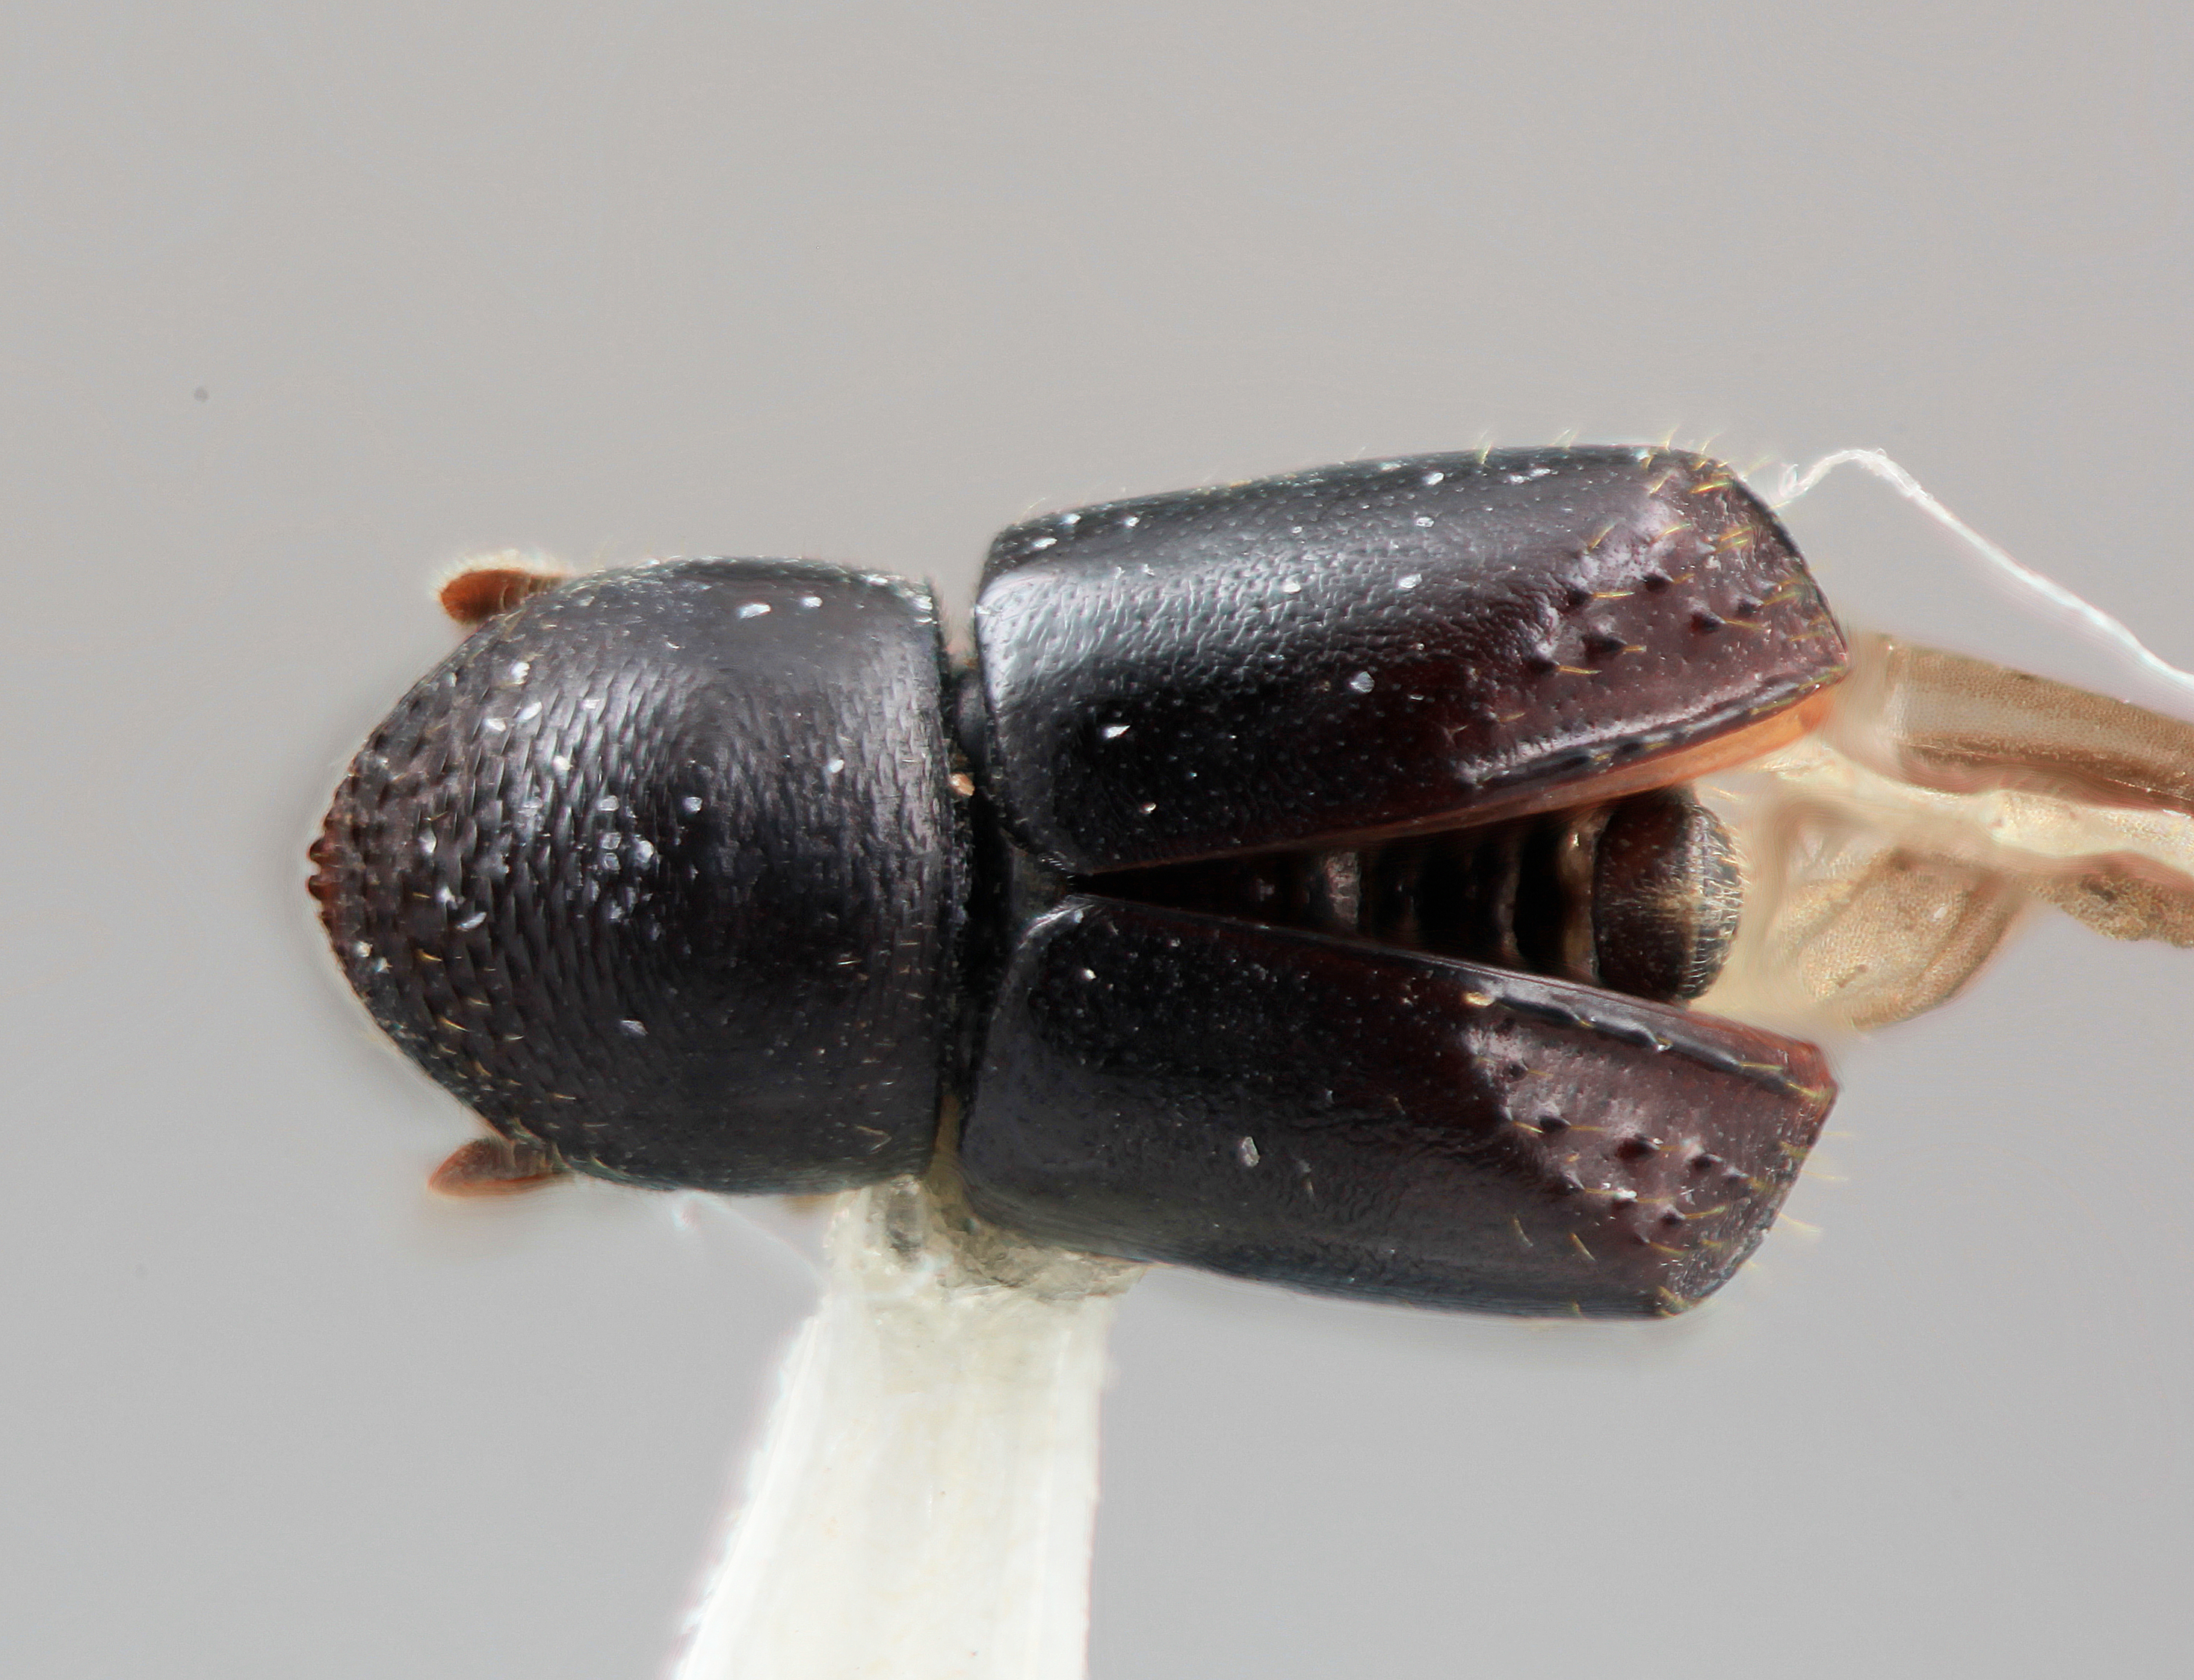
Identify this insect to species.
Corthylus pseudoandinus
